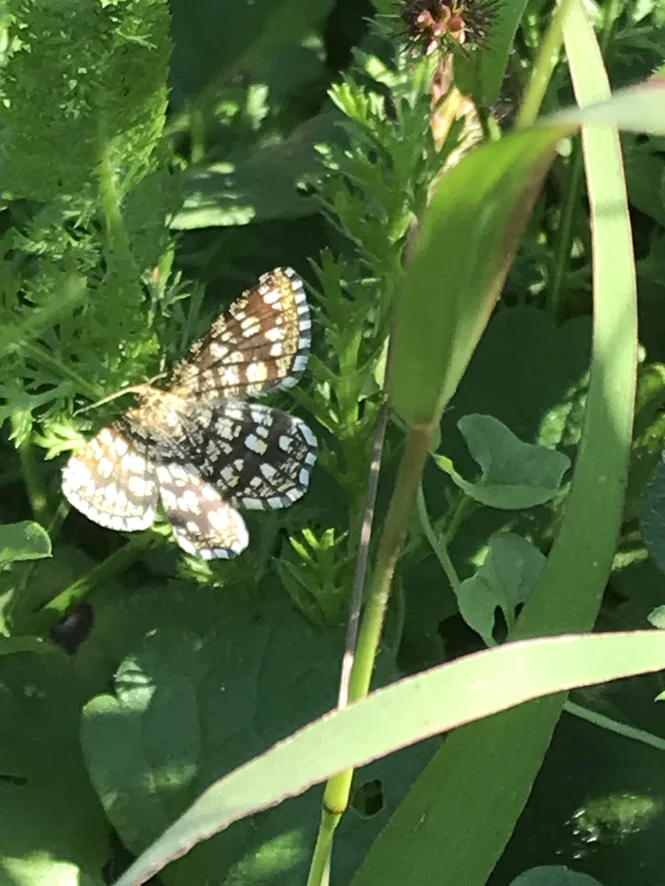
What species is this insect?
Chiasmia clathrata
